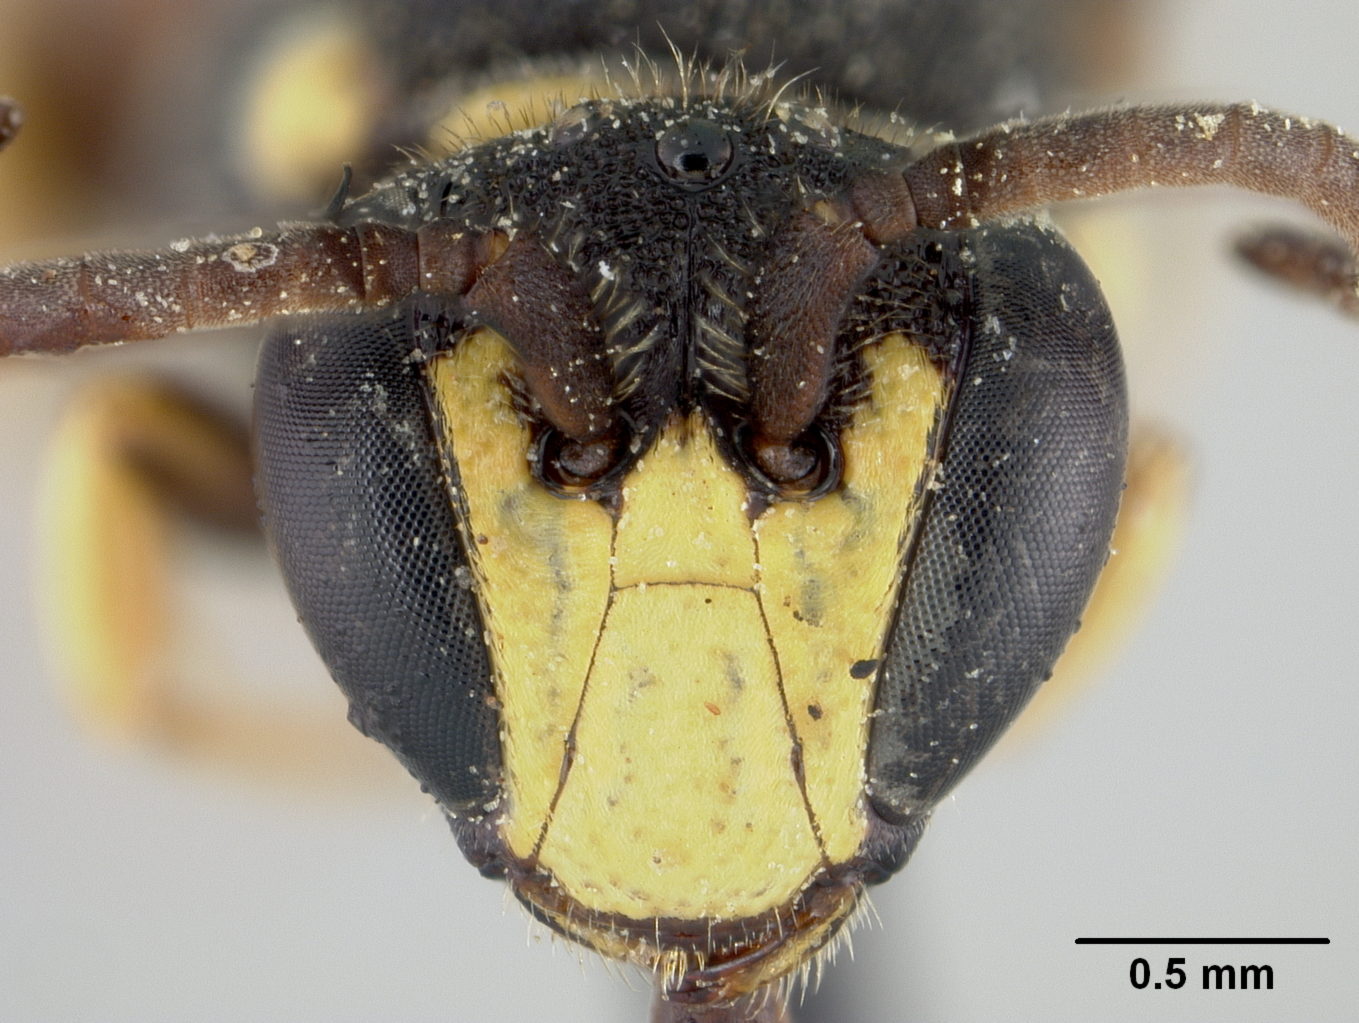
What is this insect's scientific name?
Hylaeus ornatus
